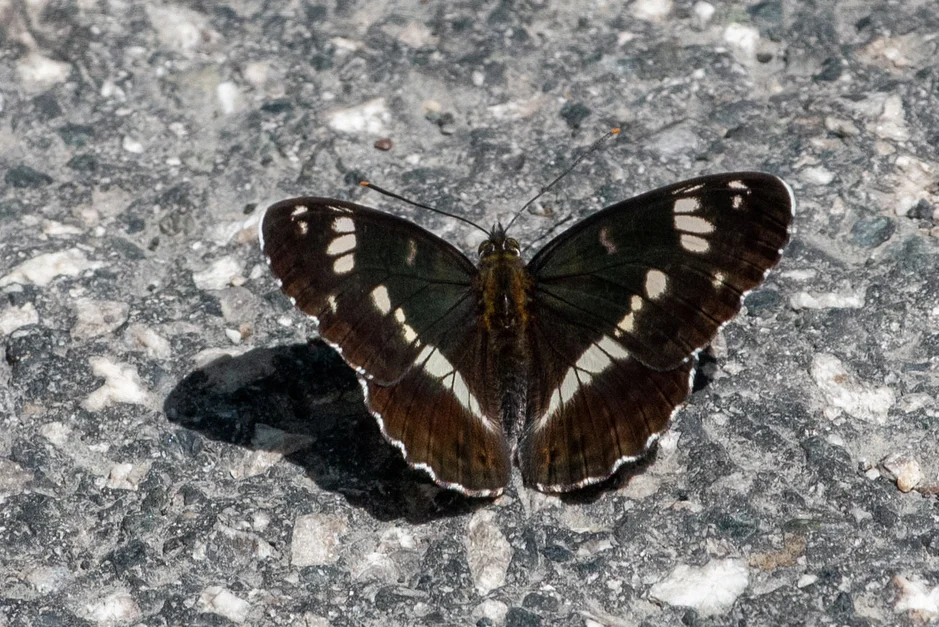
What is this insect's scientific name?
Limenitis camilla (also Ladoga camilla)
